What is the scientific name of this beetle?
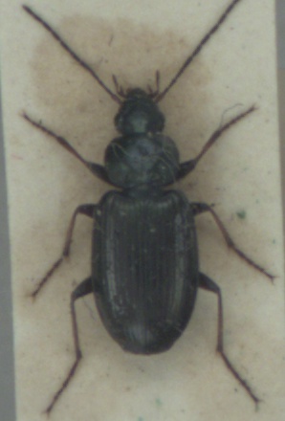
Agonum muelleri
